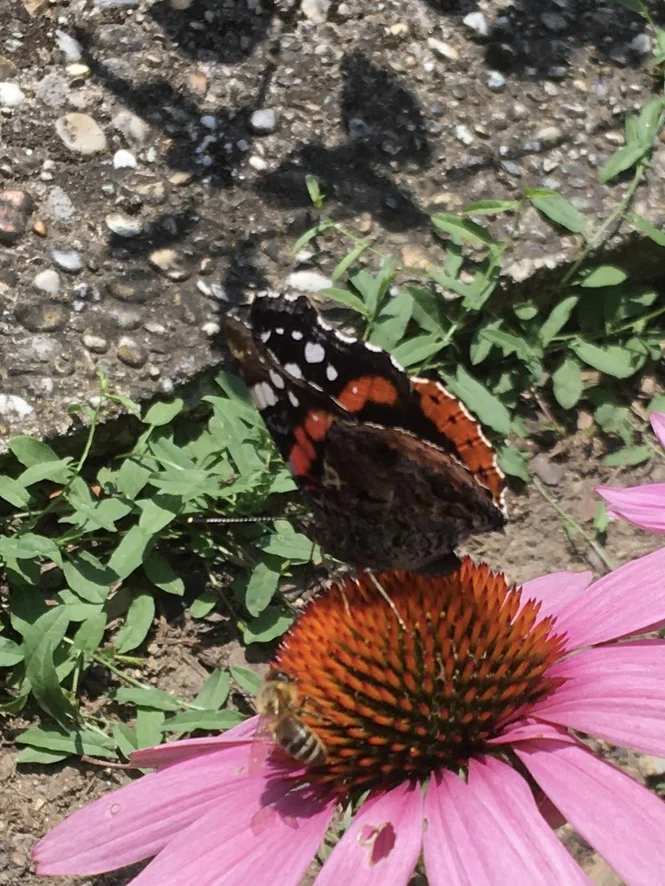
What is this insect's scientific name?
Vanessa atalanta
